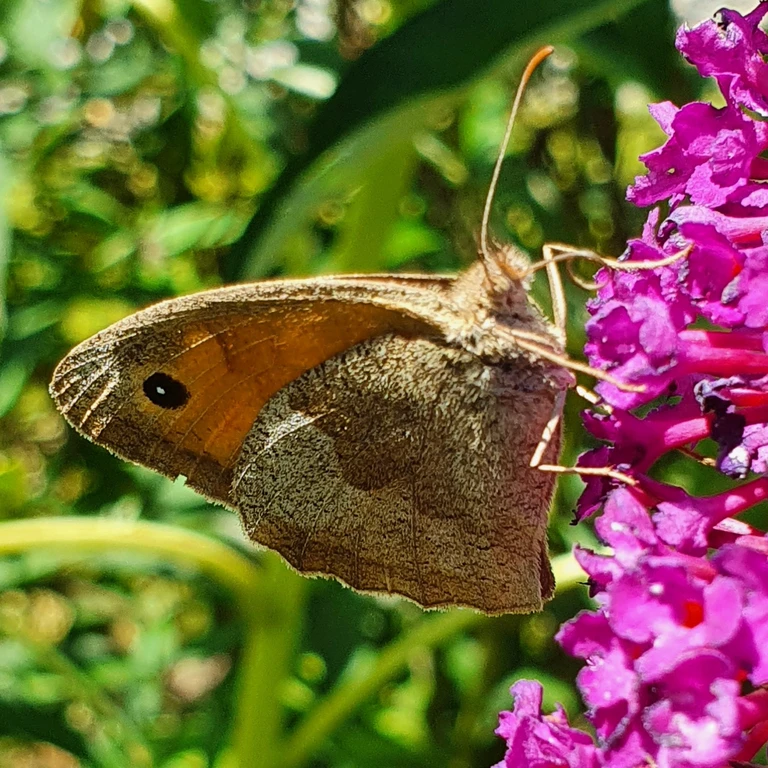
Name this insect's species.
Maniola jurtina
